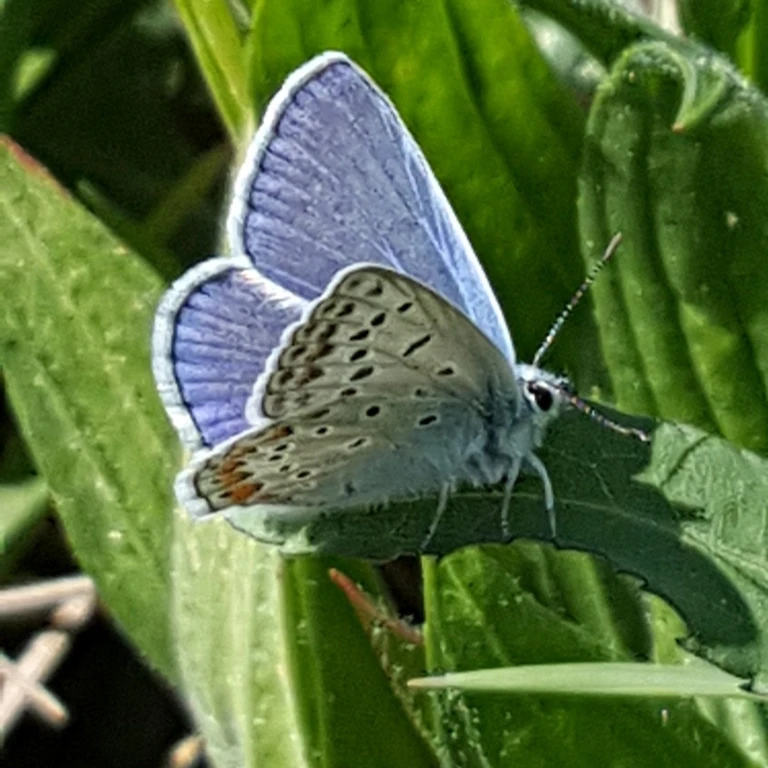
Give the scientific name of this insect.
Polyommatus icarus
